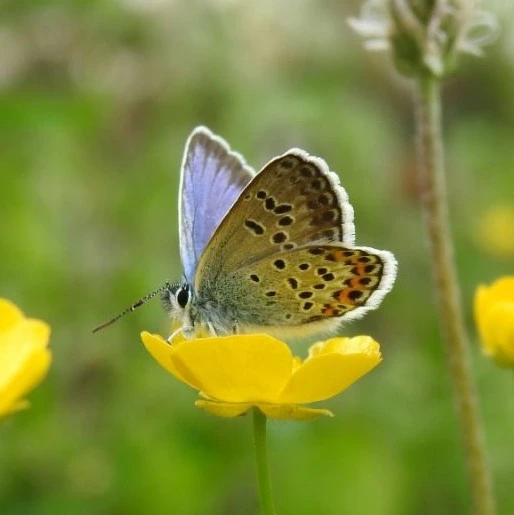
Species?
Plebejus argus
